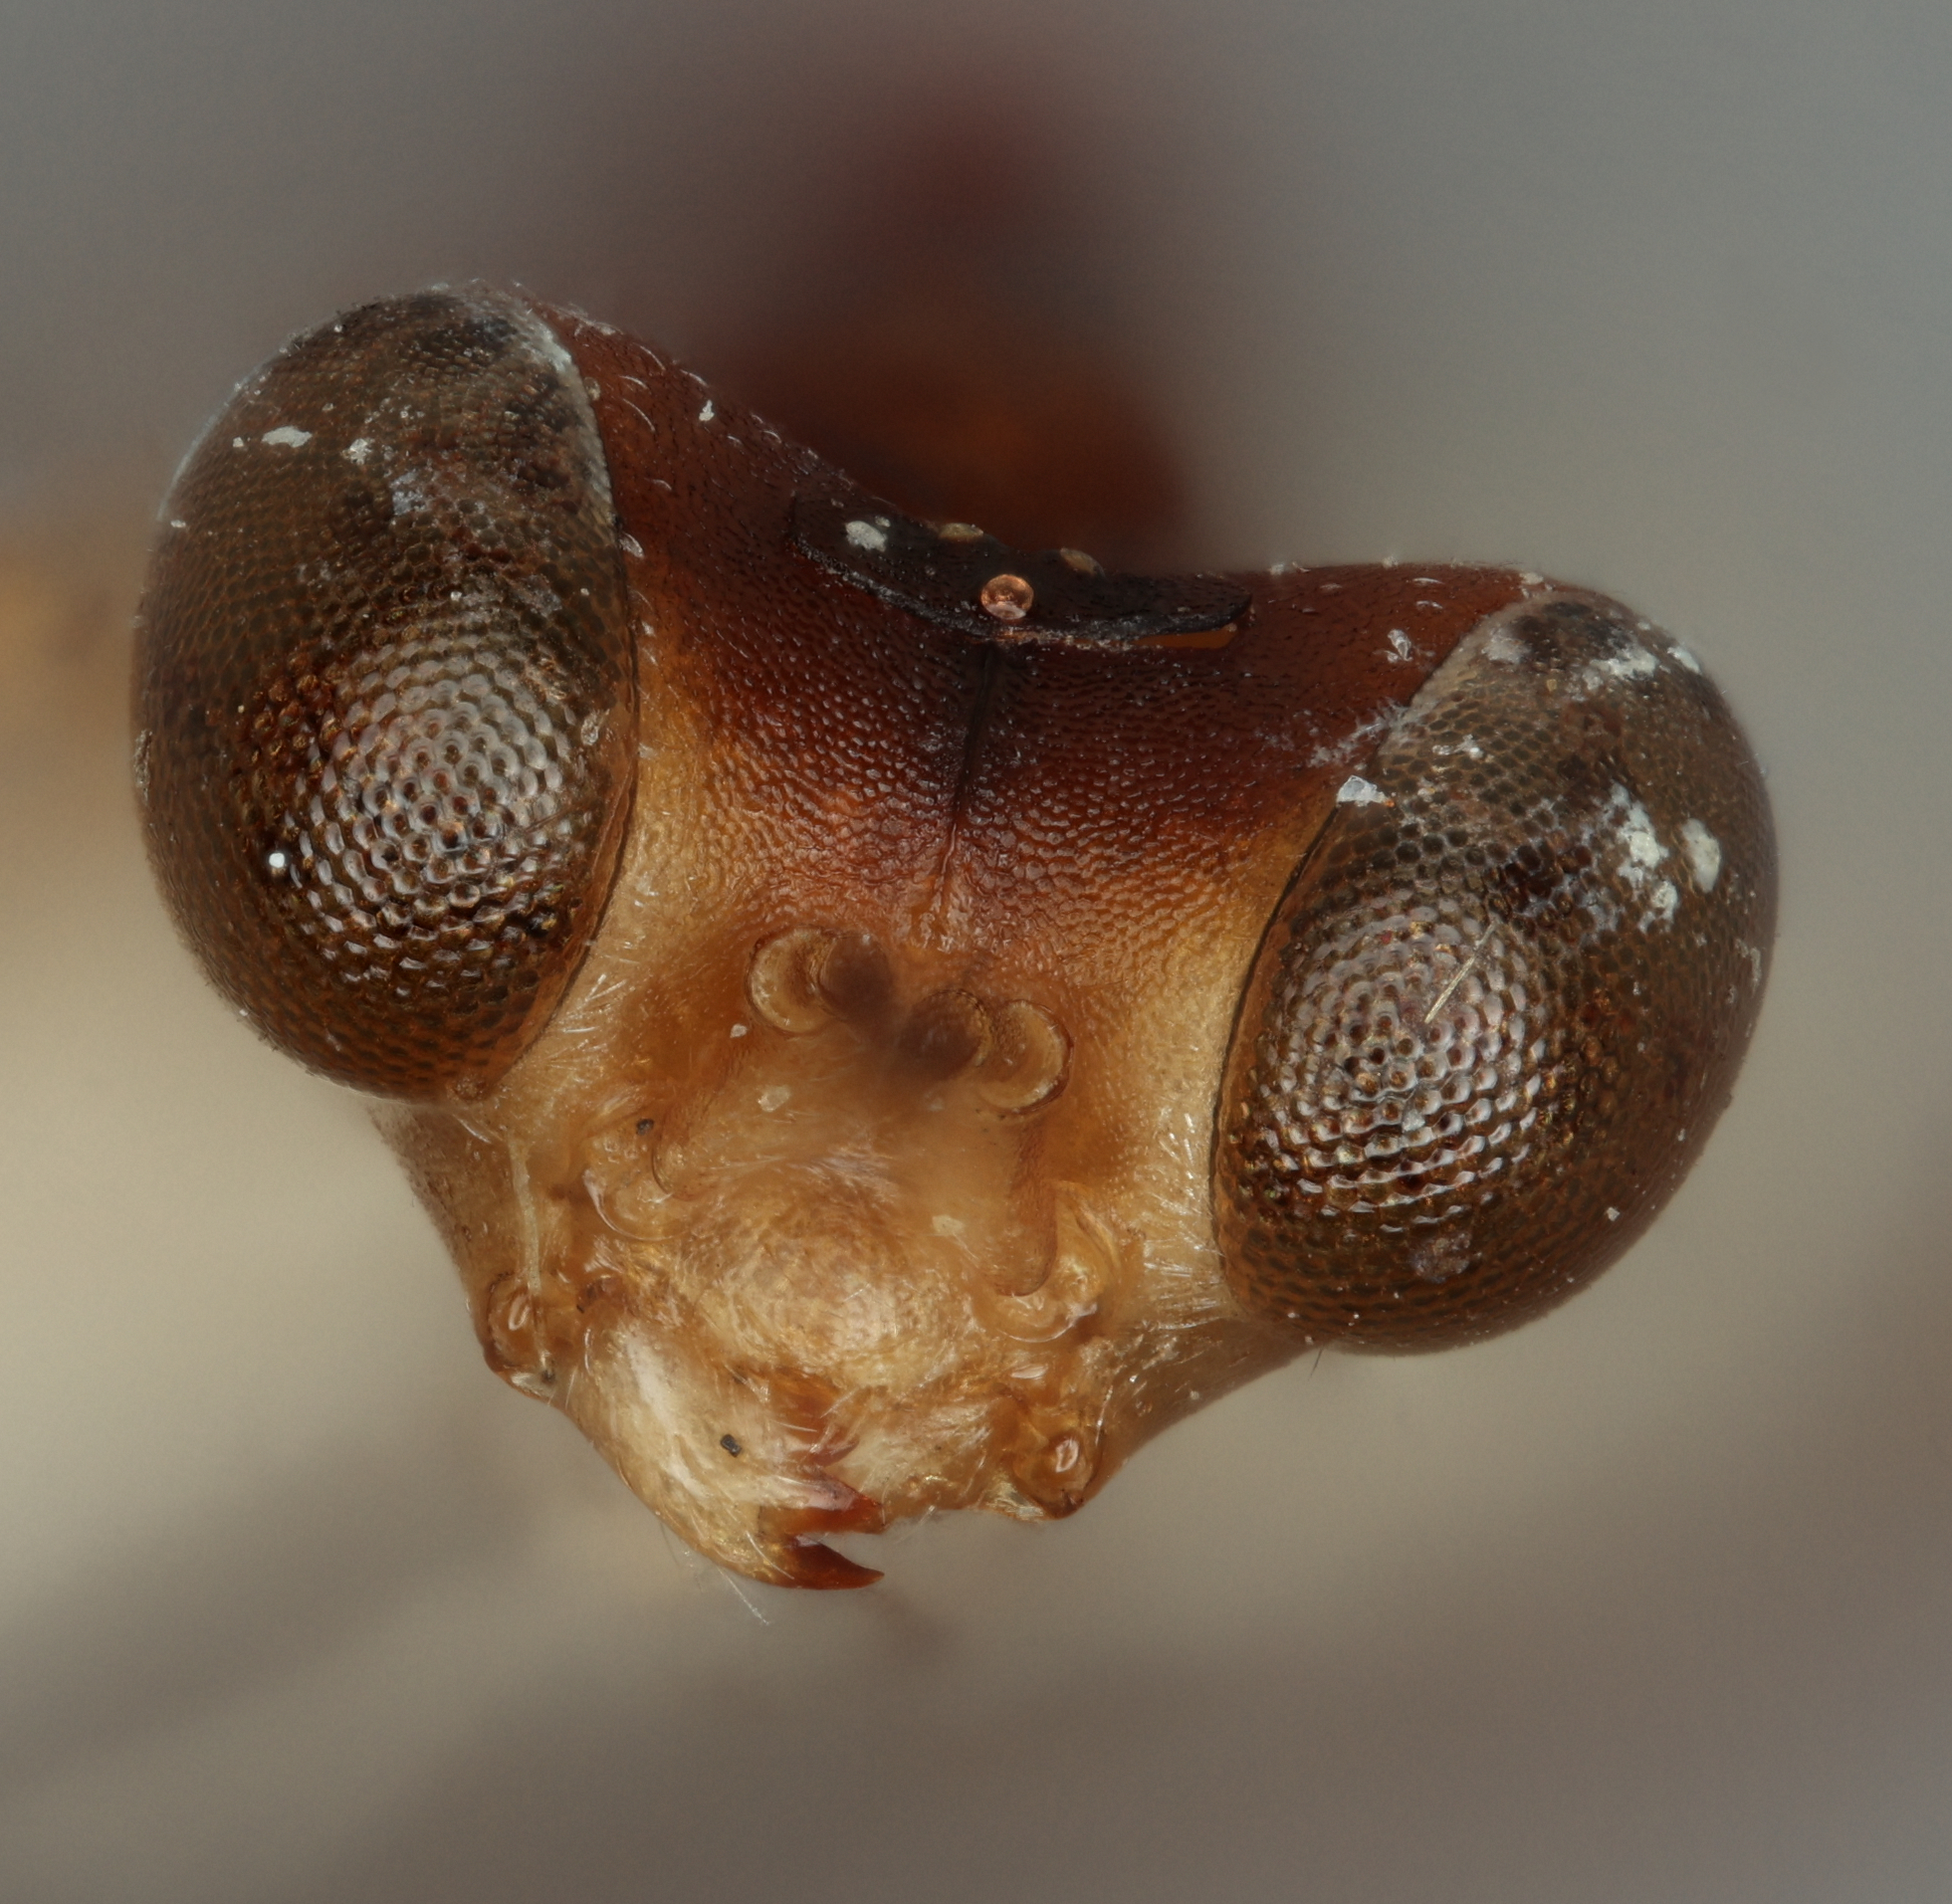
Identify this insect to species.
Chalcogonatopus areolatus
